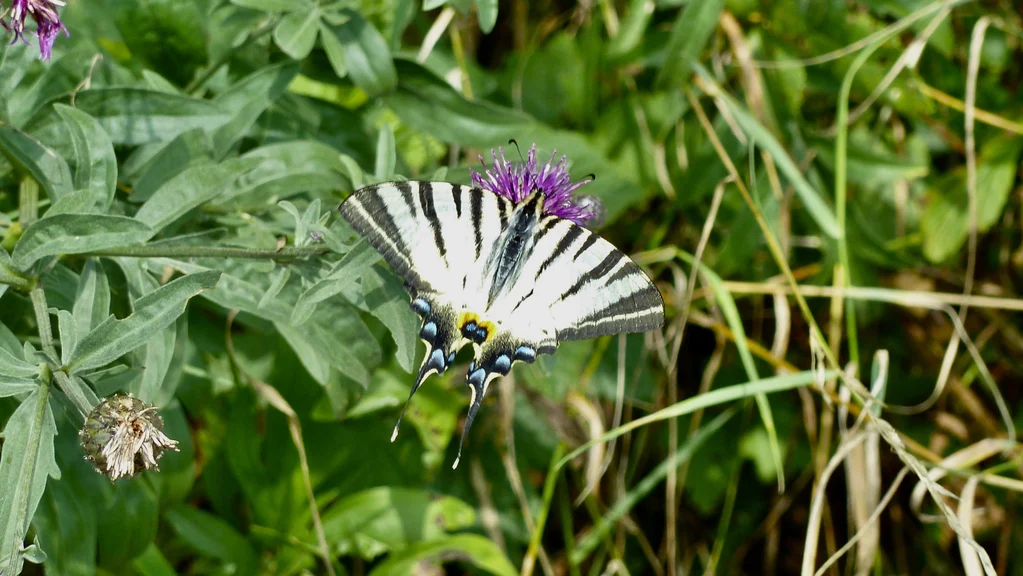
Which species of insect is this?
Iphiclides podalirius
